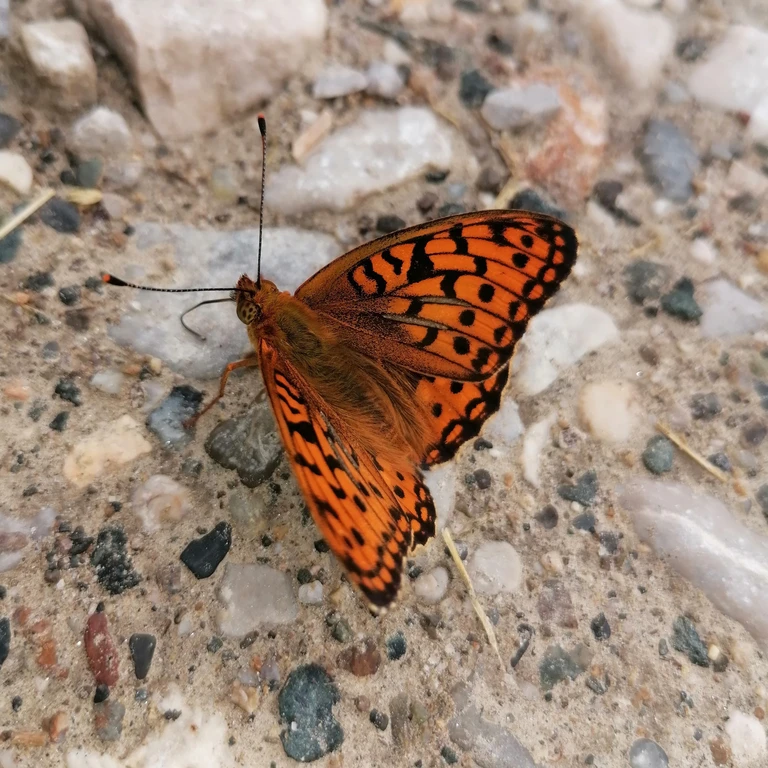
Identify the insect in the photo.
Fabriciana adippe
